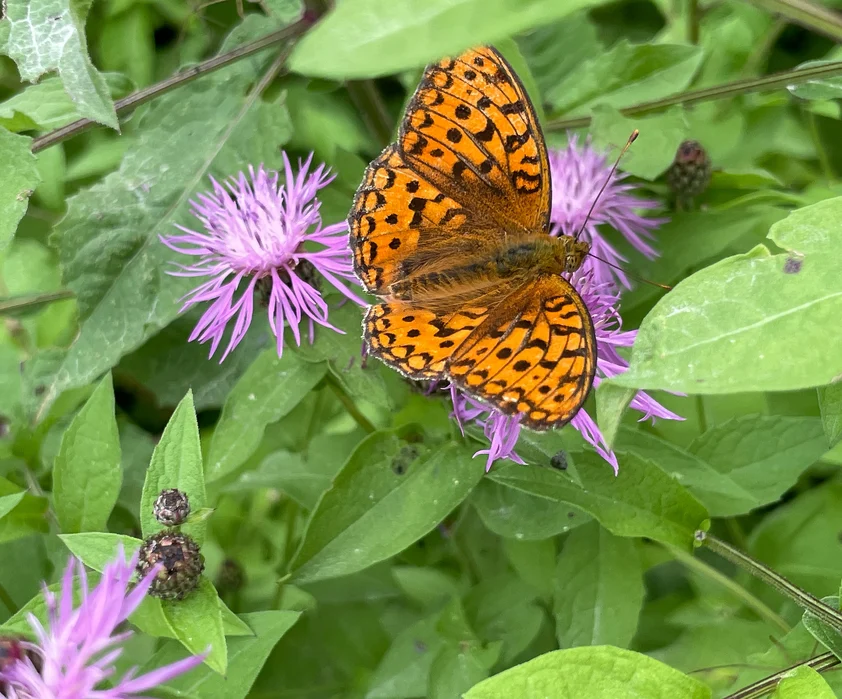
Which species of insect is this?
Fabriciana adippe
